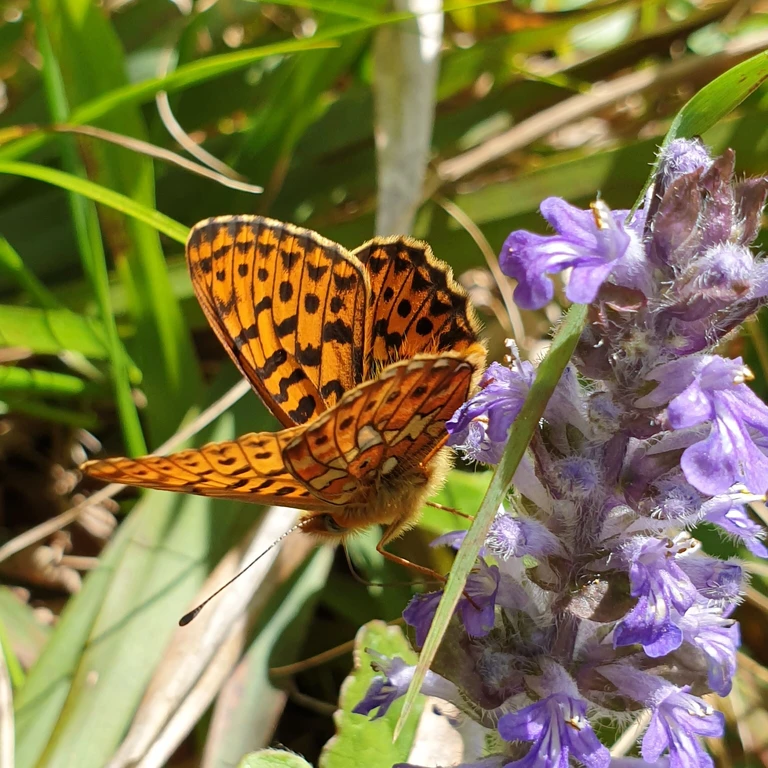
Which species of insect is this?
Boloria euphrosyne (also Clossiana euphrosyne)
